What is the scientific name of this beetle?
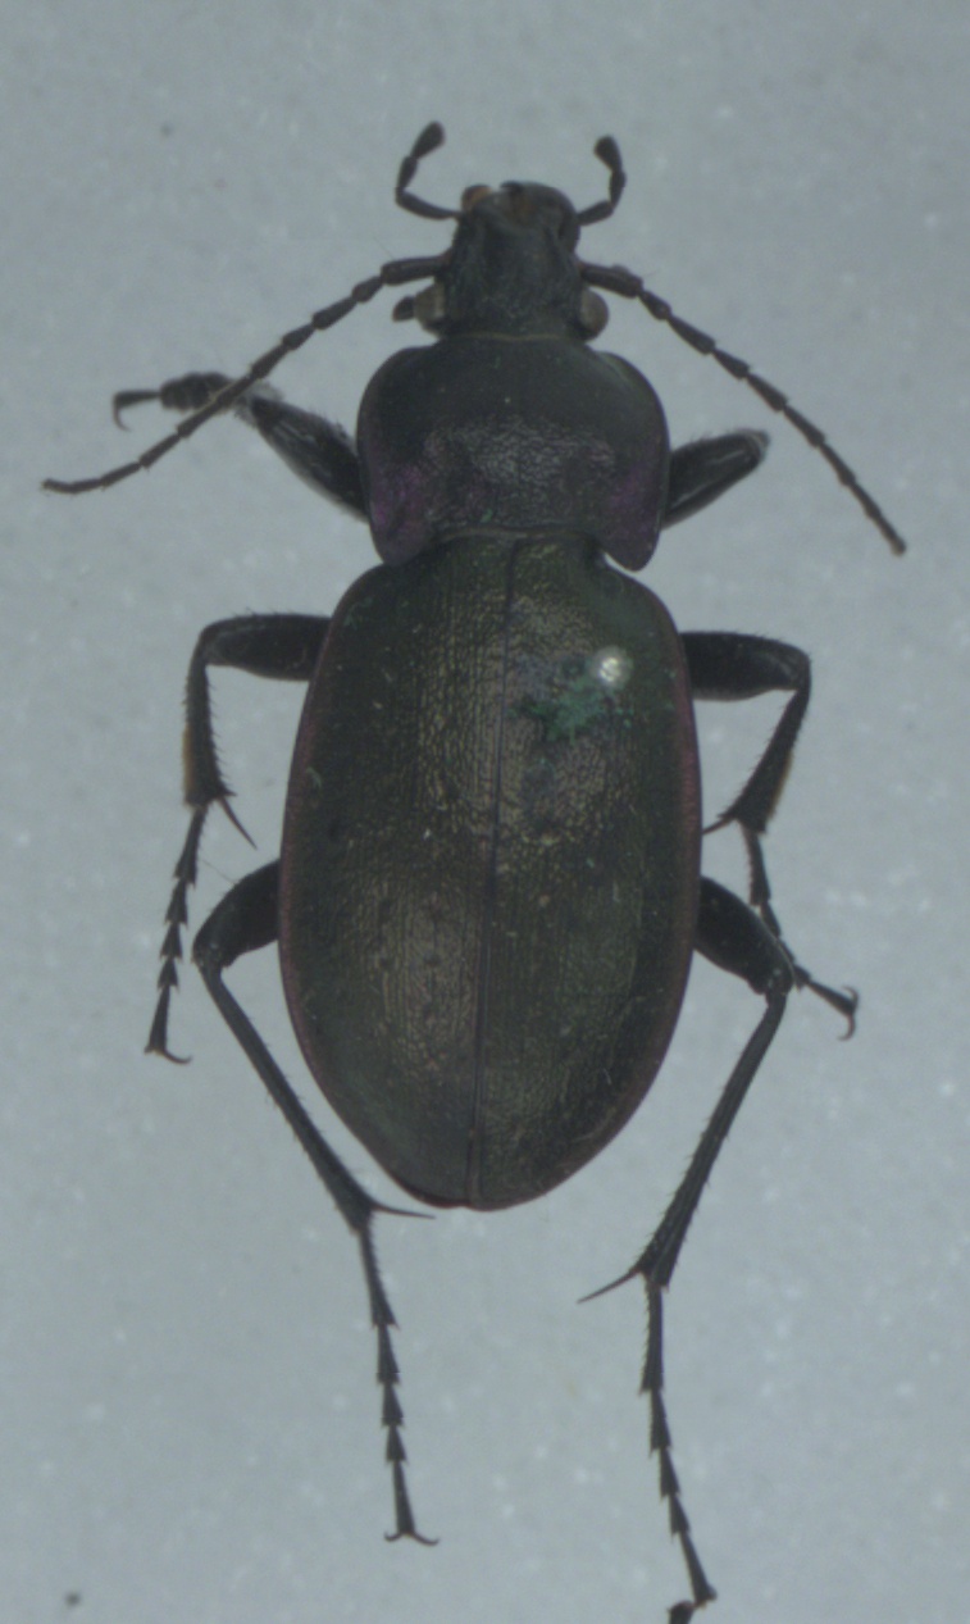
Carabus nemoralis
